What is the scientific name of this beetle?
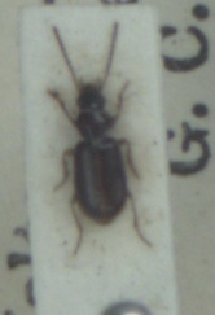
Acupalpus exiguus
